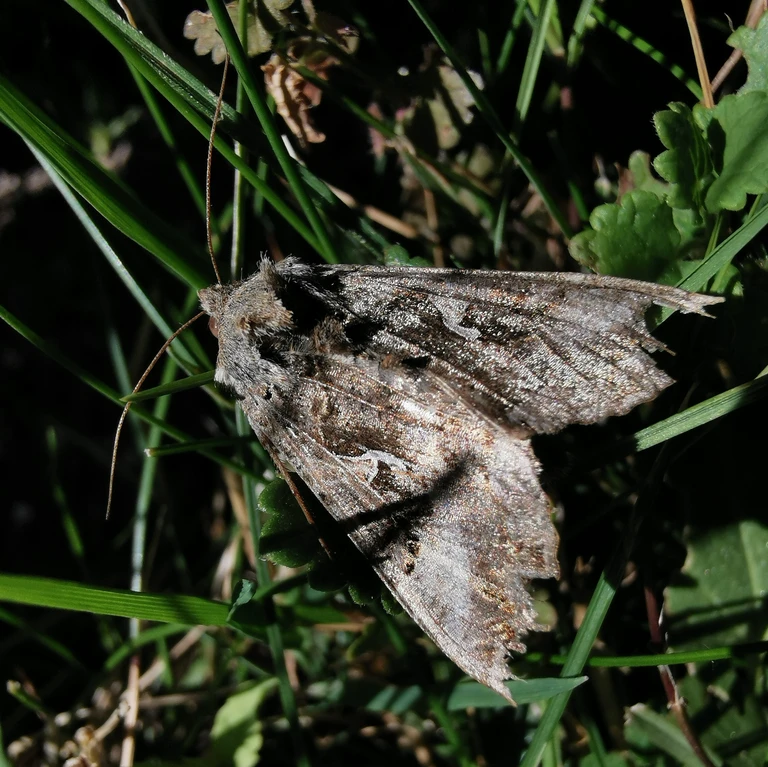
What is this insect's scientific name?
Autographa gamma
